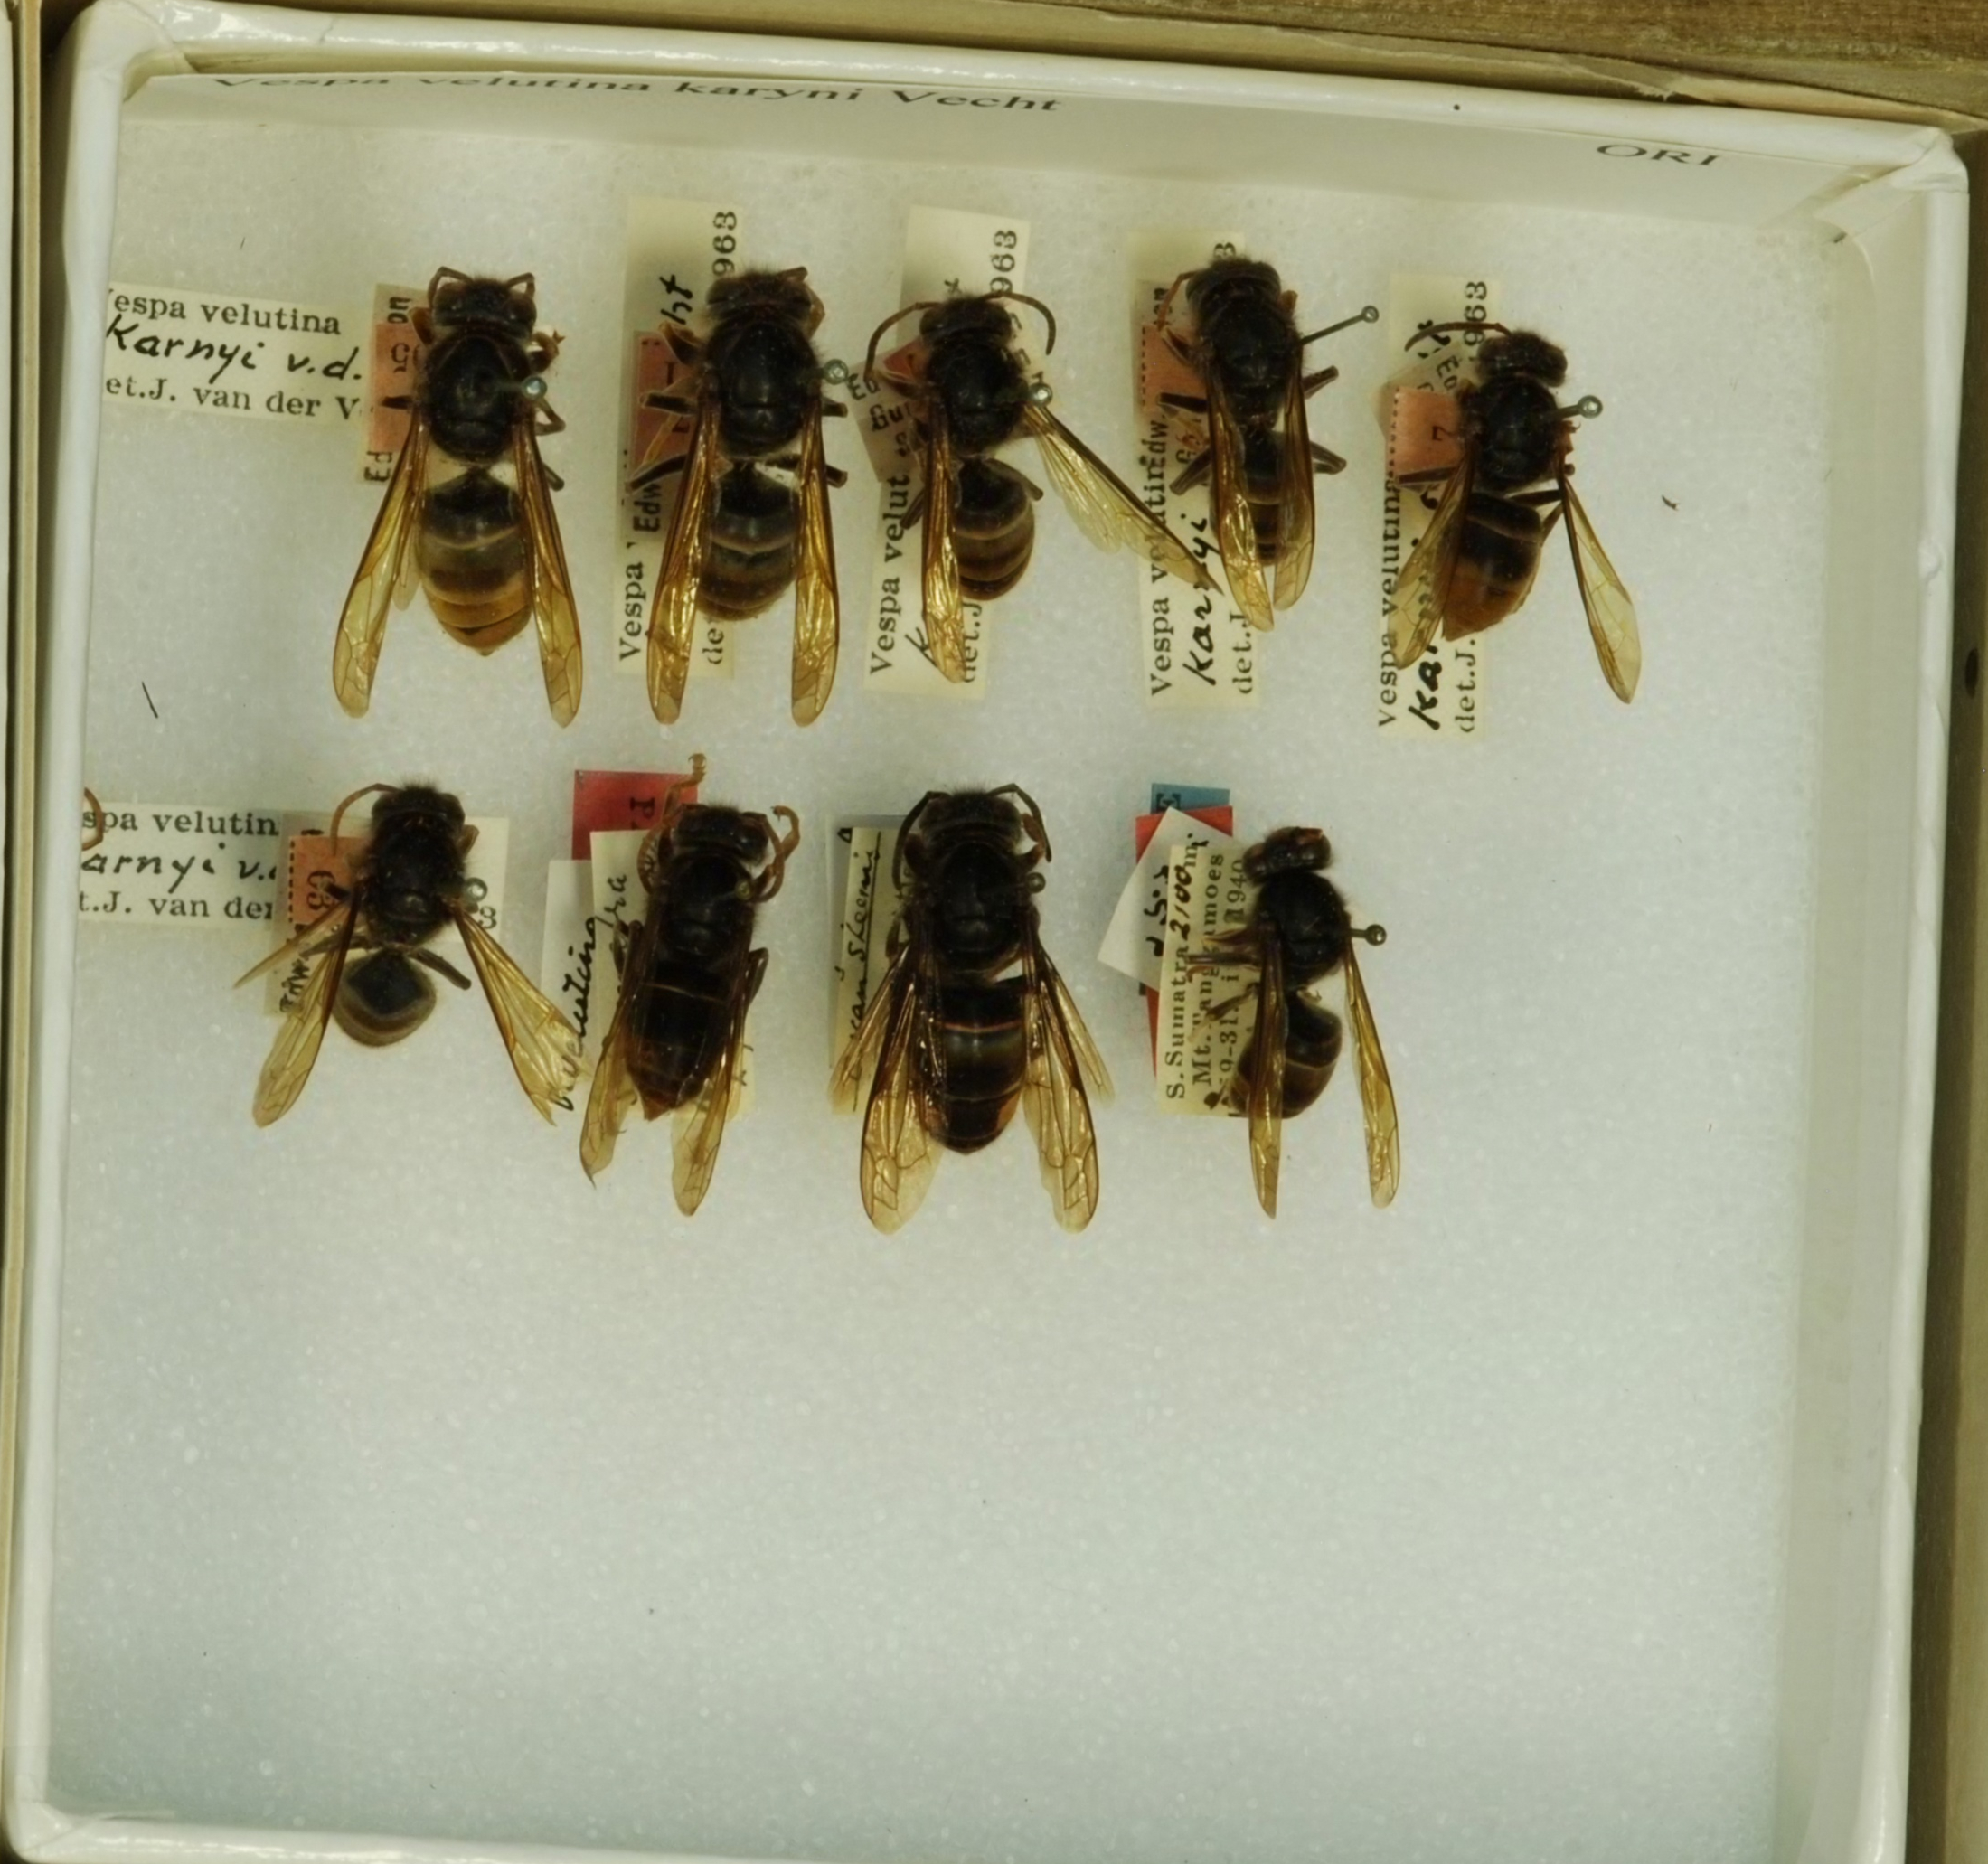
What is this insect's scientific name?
Vespa velutina
